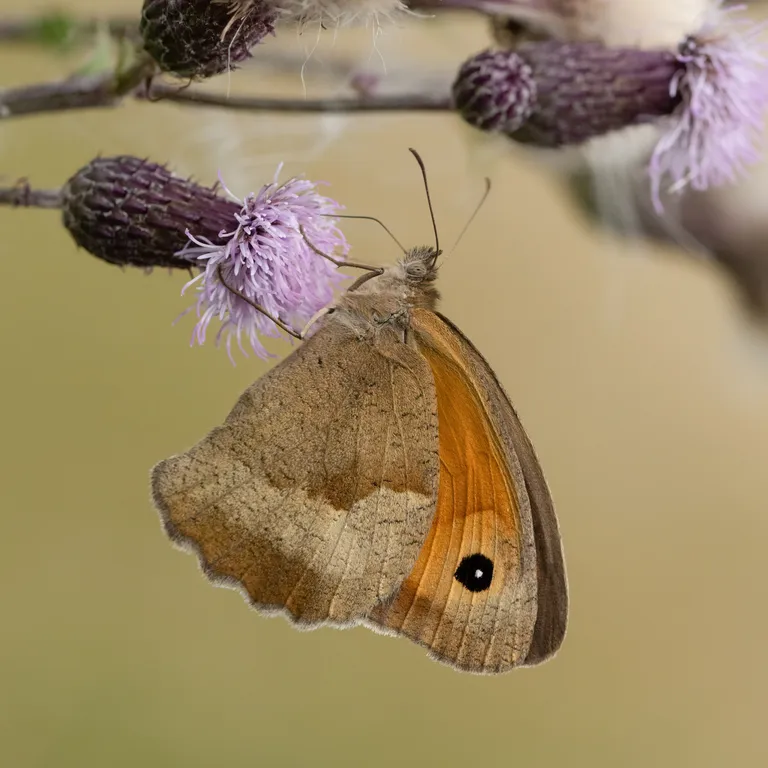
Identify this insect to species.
Maniola jurtina
